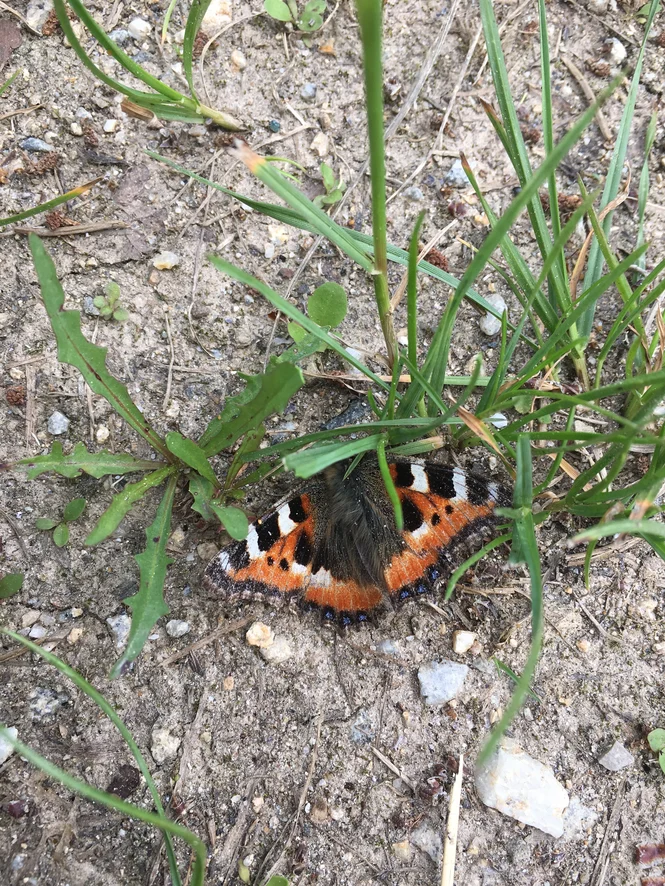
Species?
Aglais urticae
